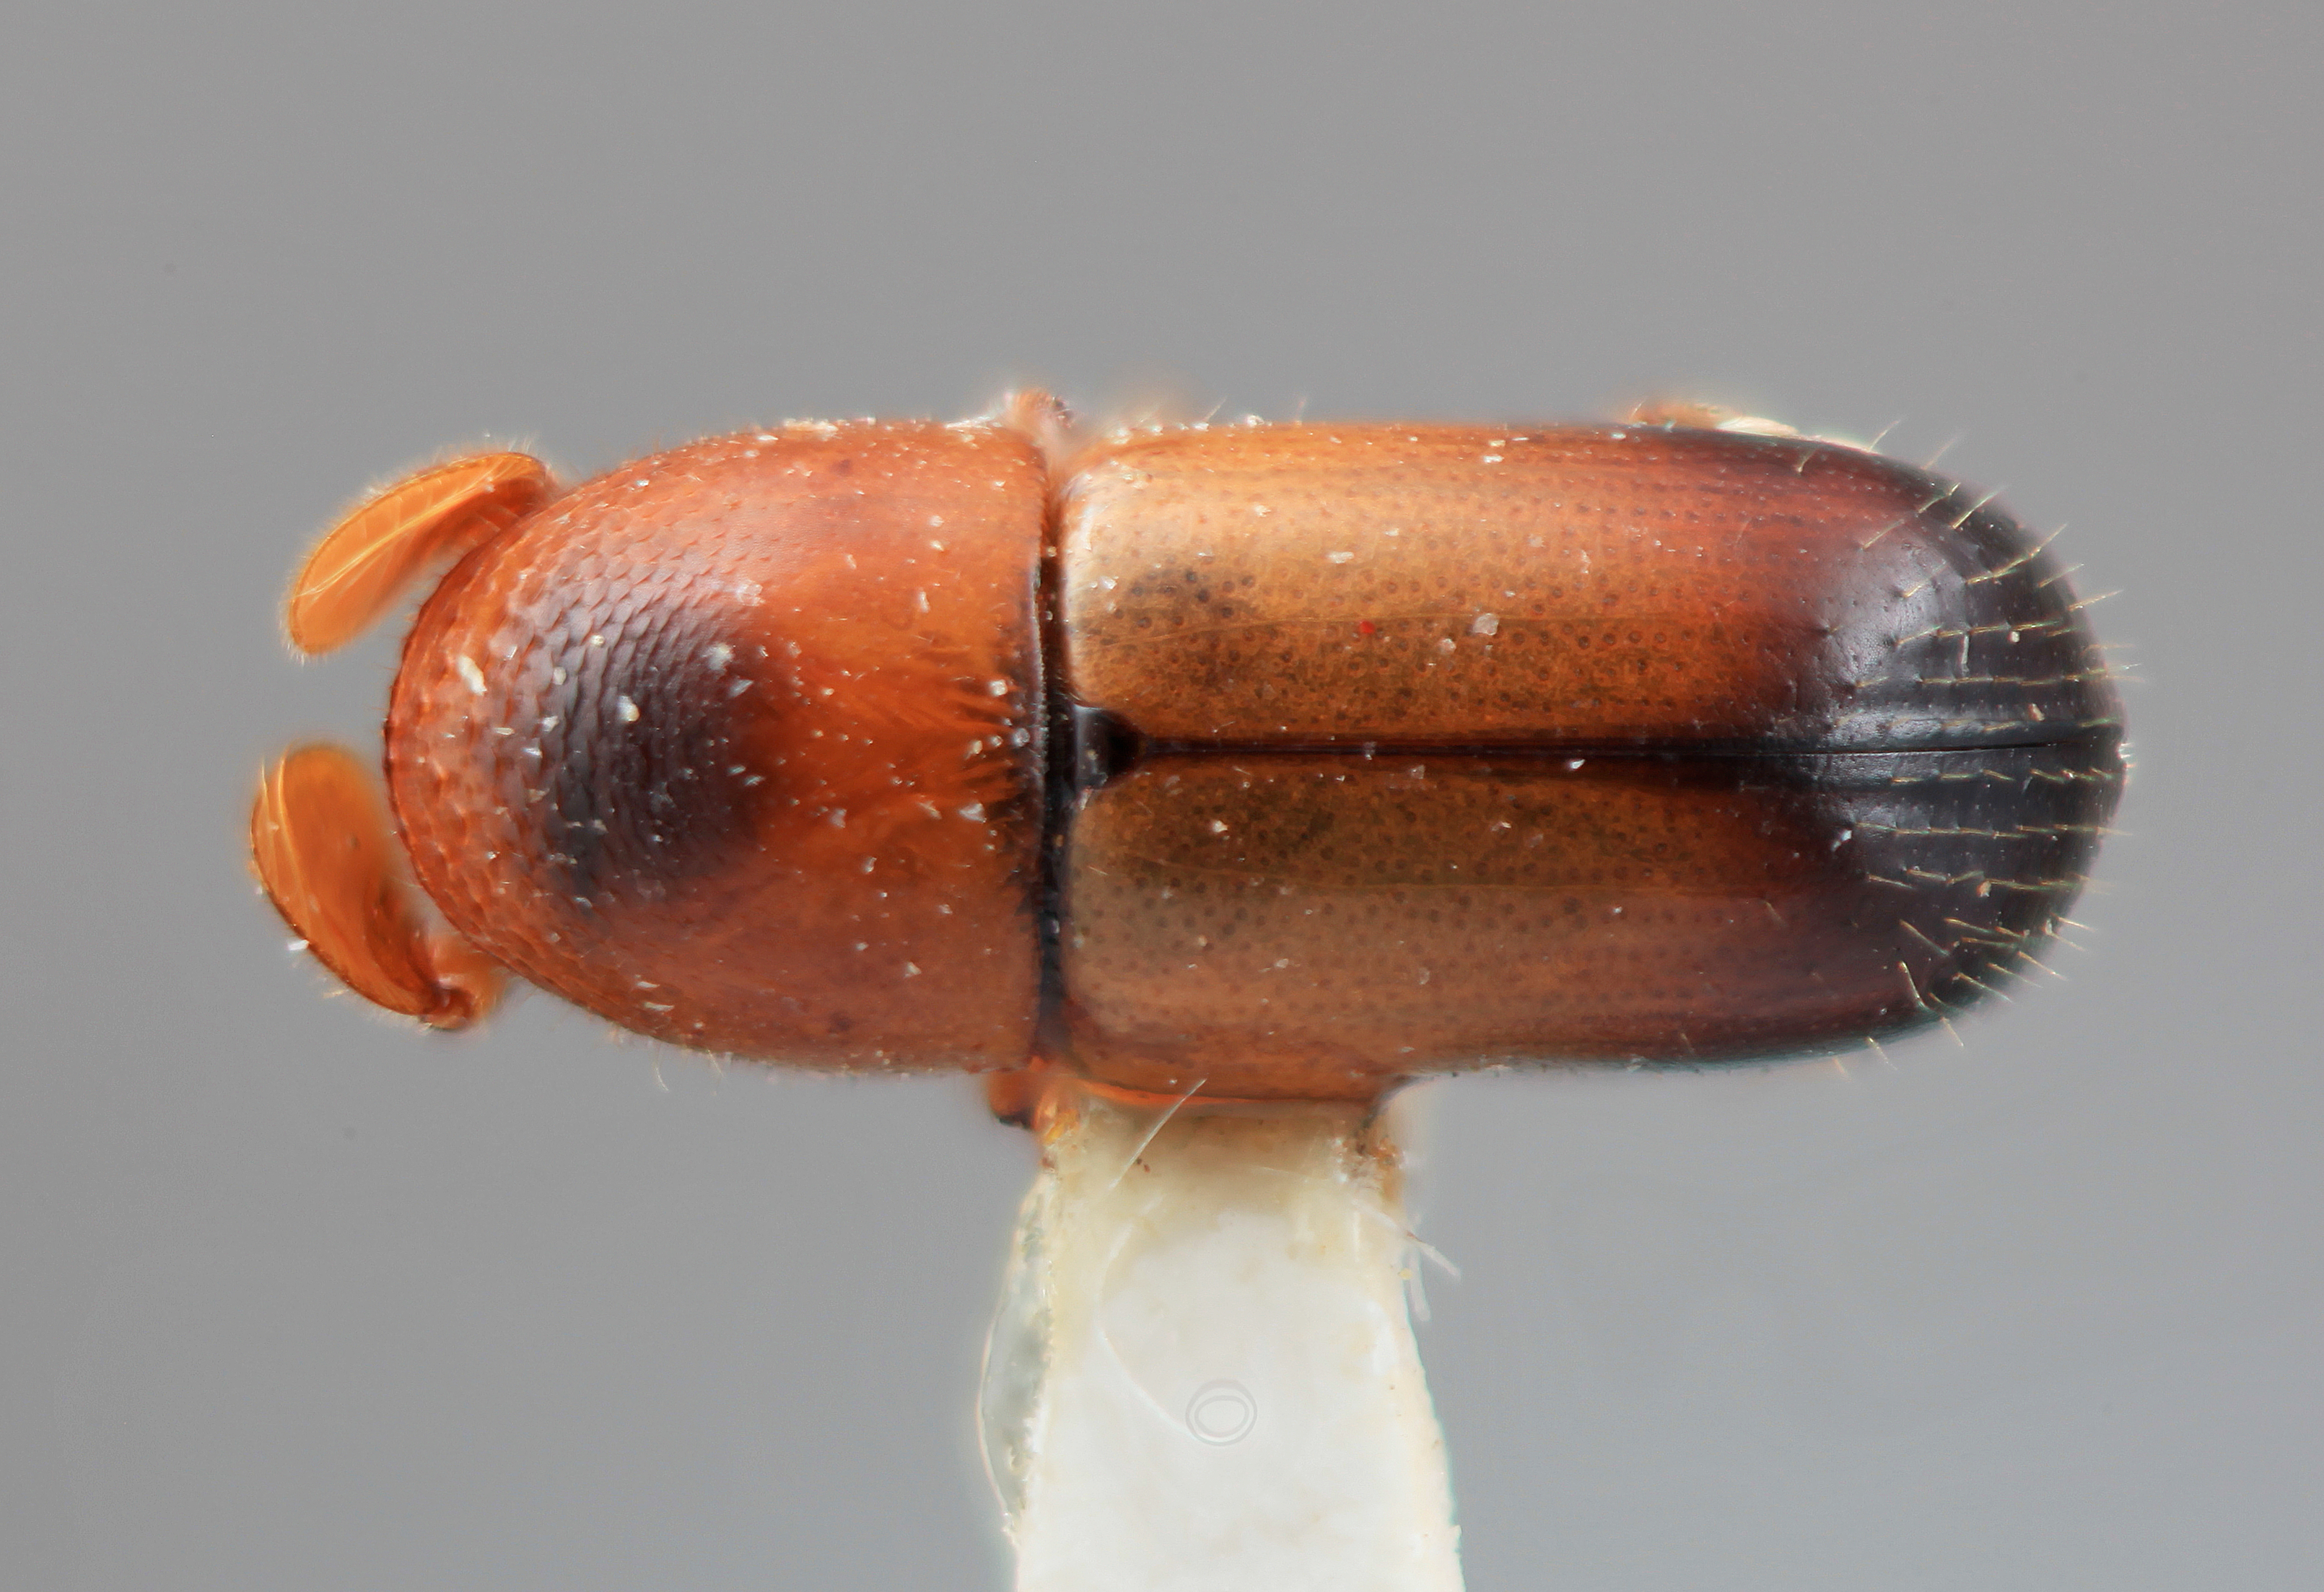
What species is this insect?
Corthylus calamarius
